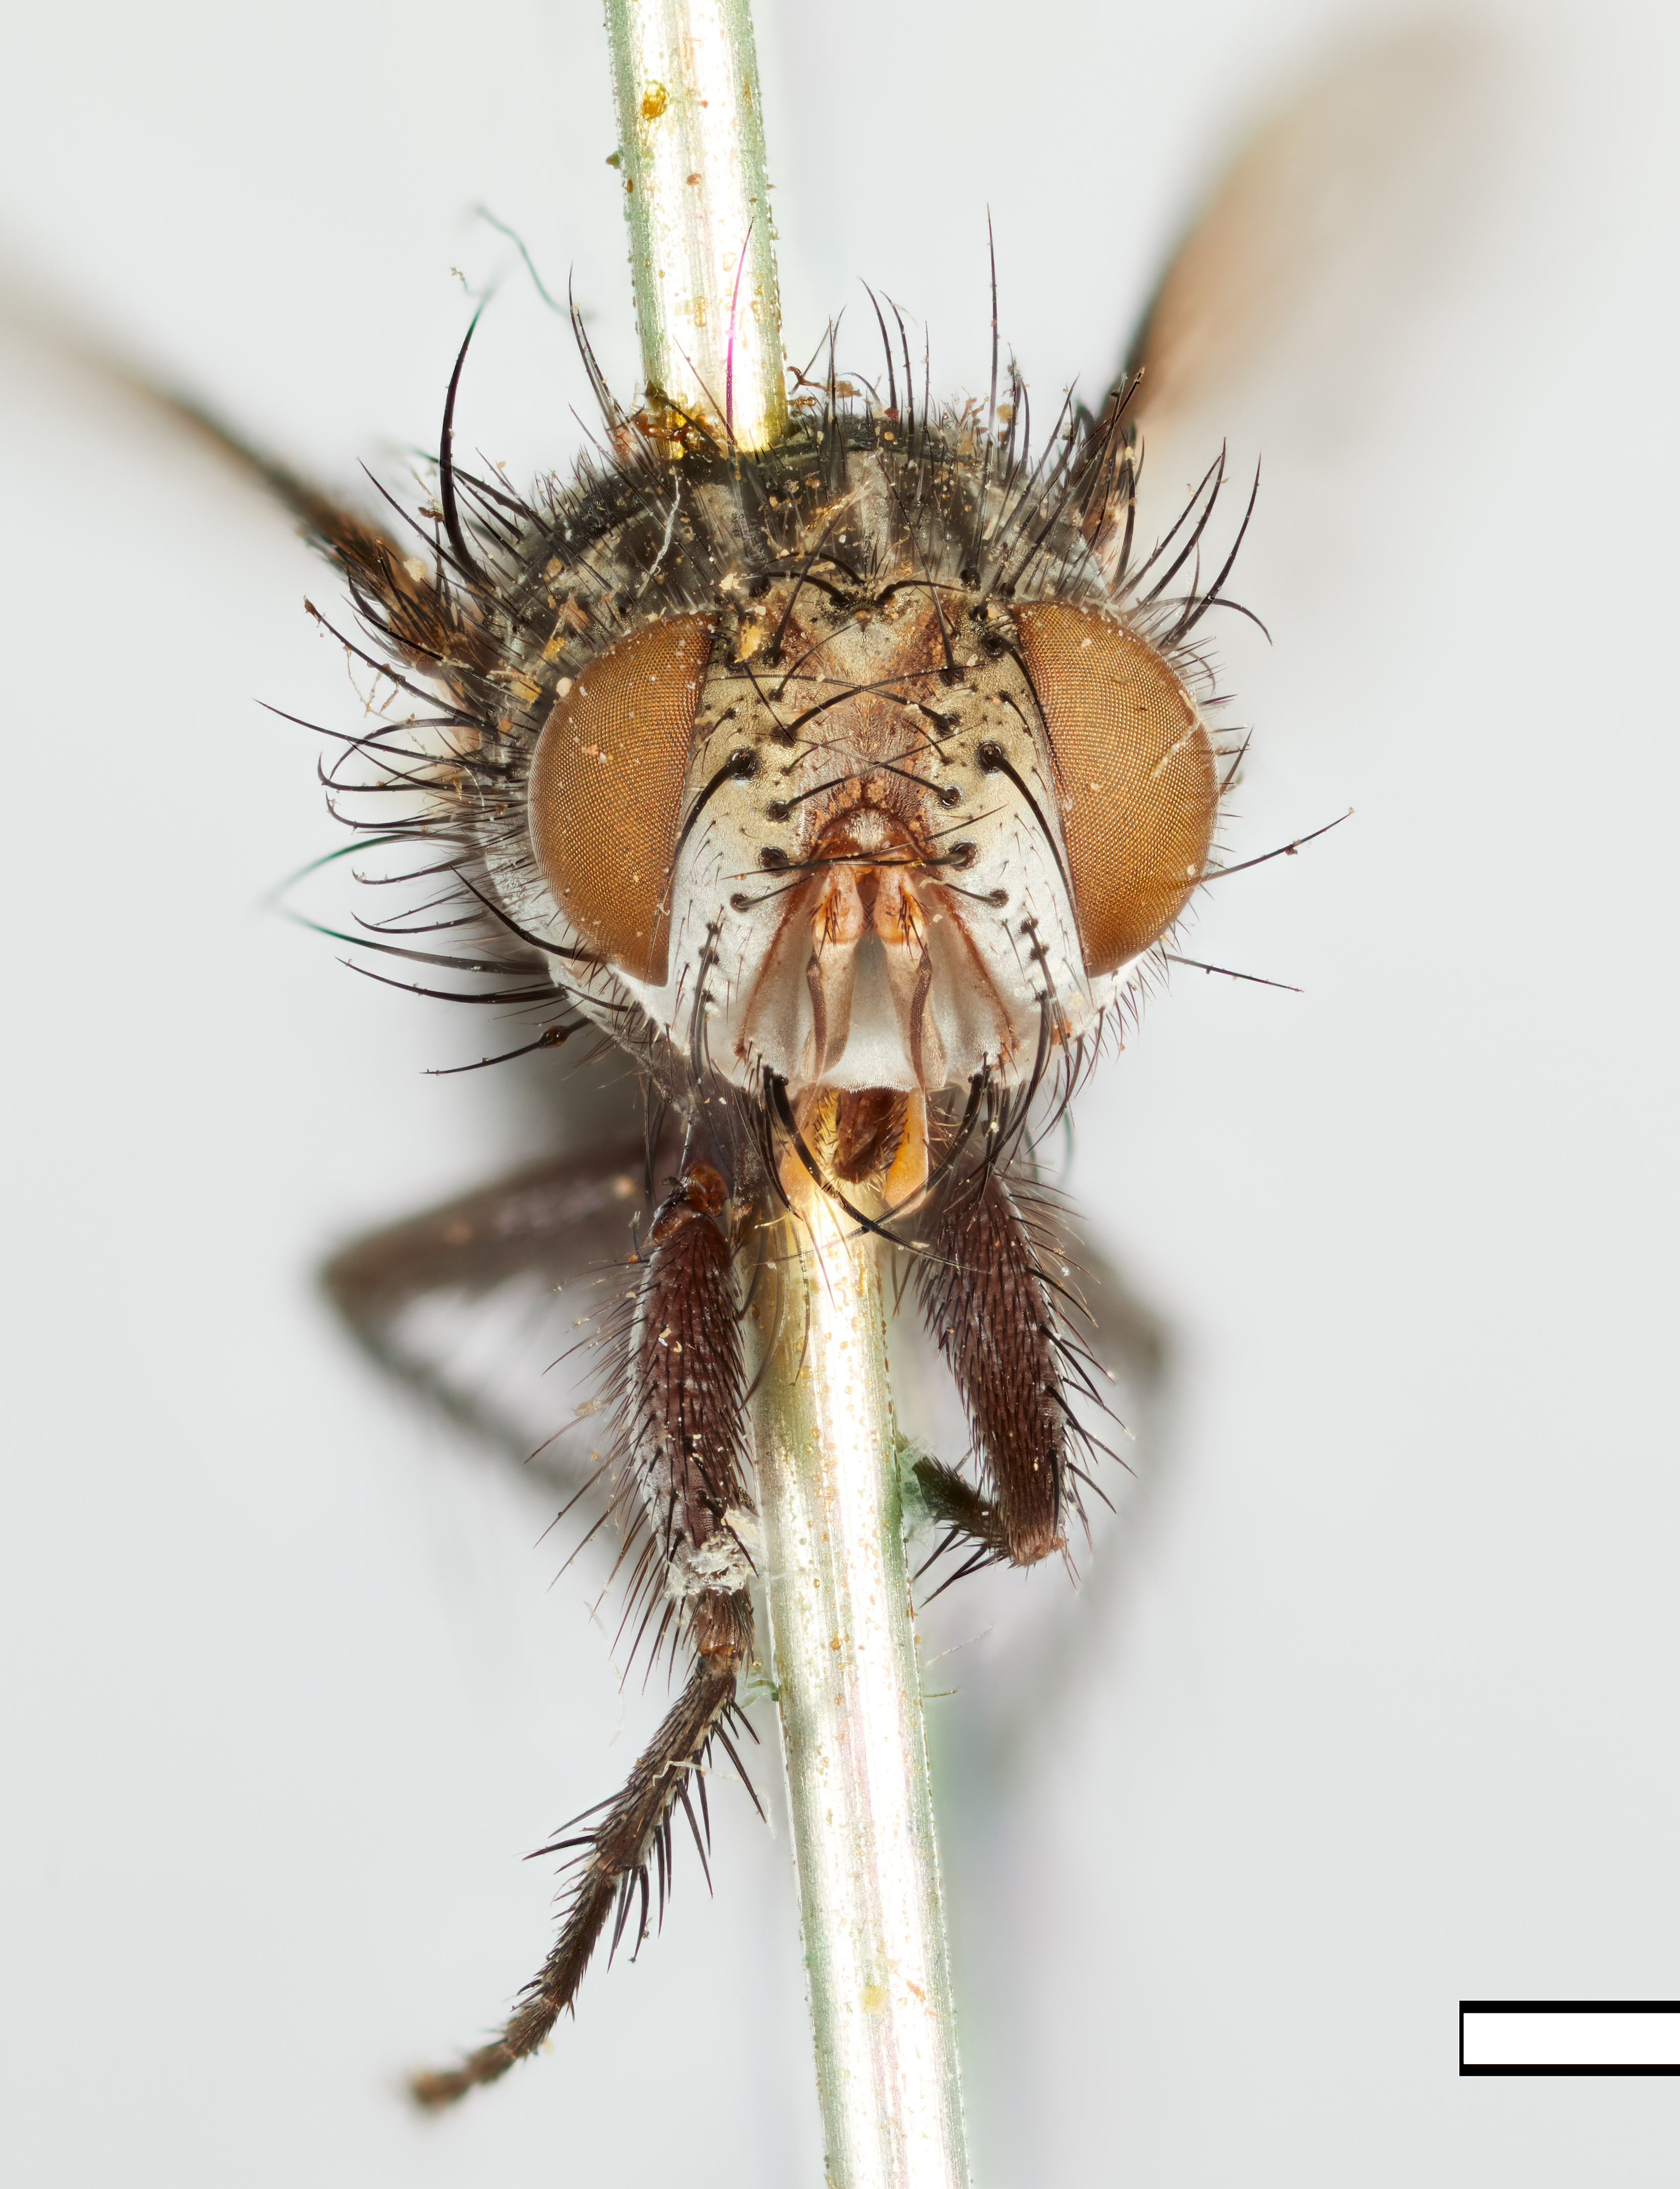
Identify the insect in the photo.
Meleterus montanus
